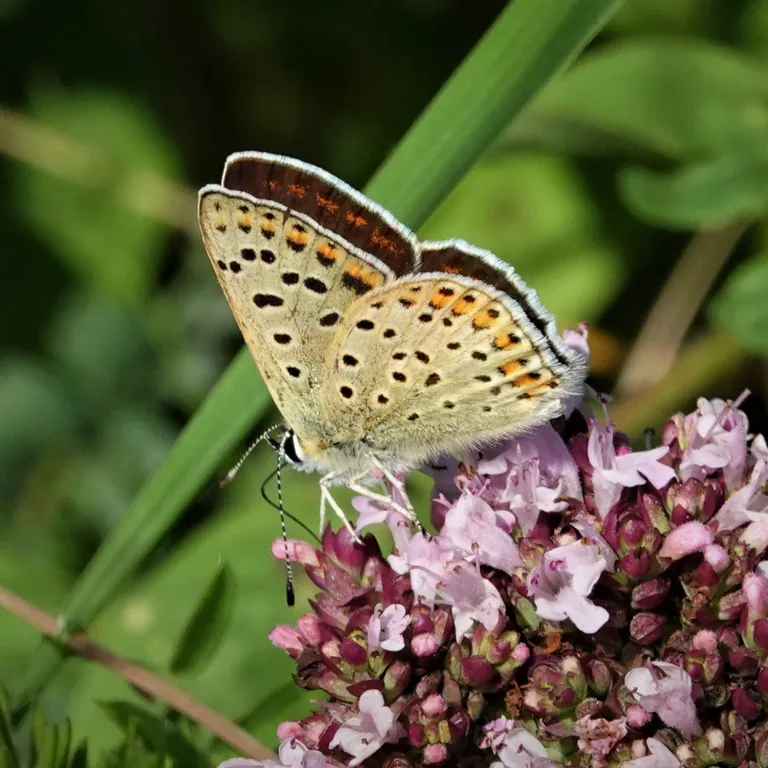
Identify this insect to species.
Lycaena tityrus (also Loweia tityrus)
